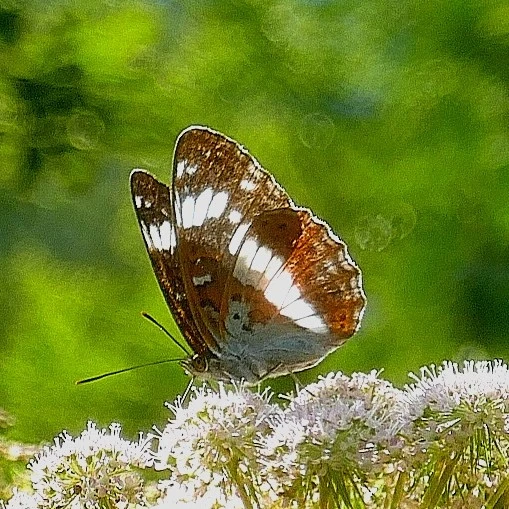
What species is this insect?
Limenitis camilla (also Ladoga camilla)
